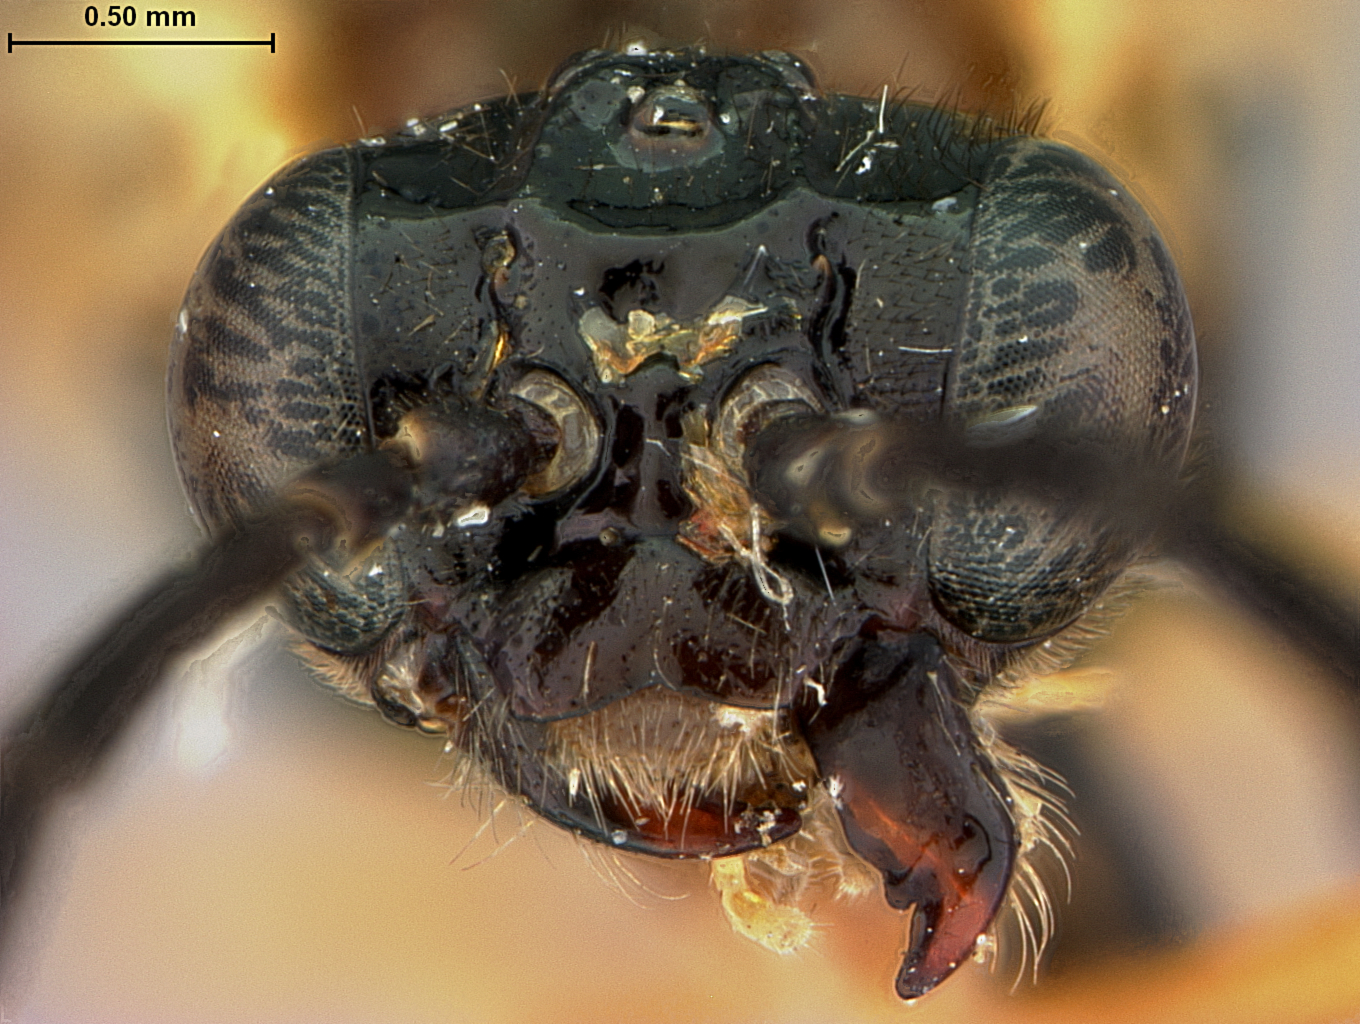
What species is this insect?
Stromboceros barretti
